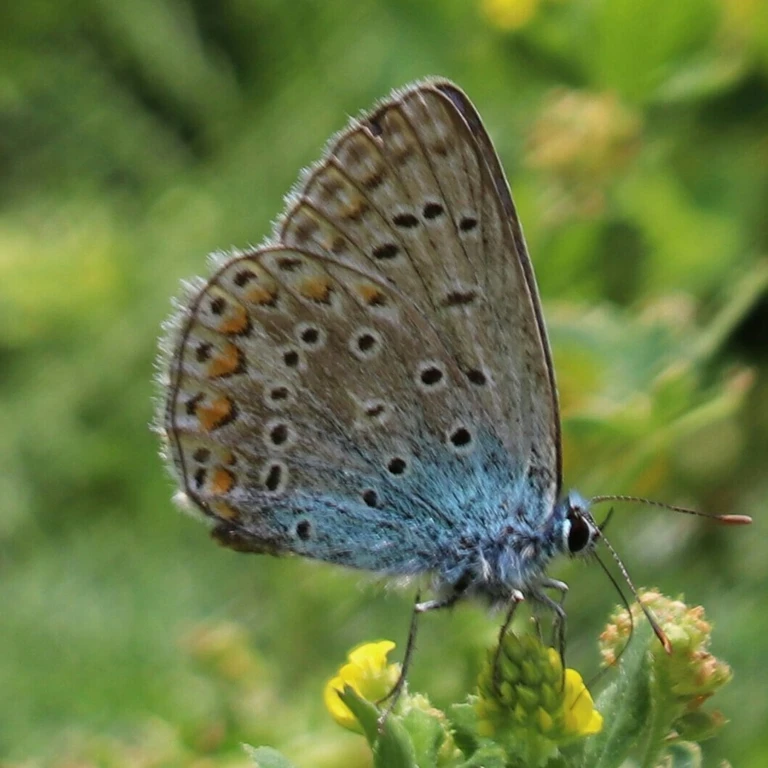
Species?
Polyommatus icarus
